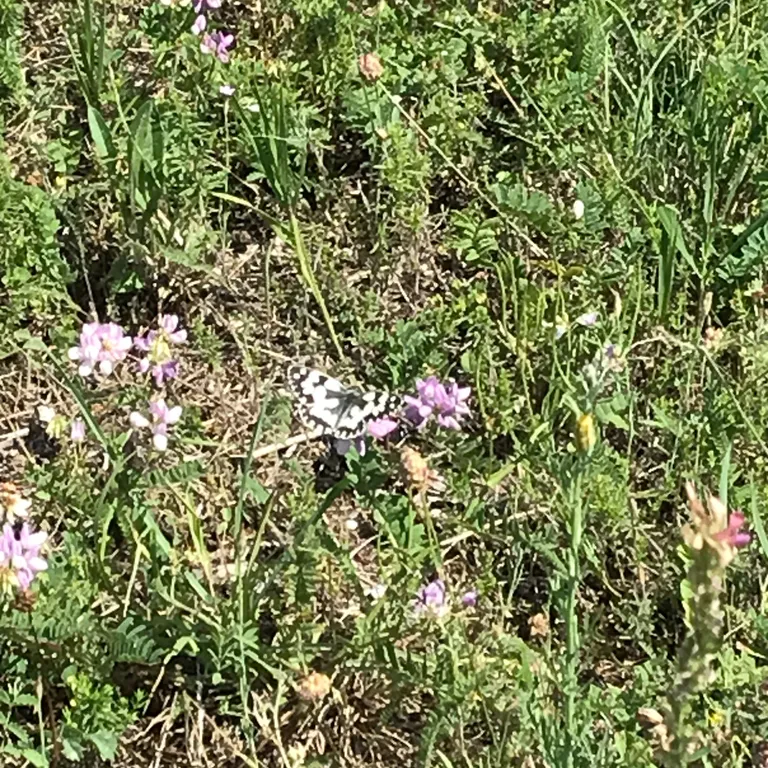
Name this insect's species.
Melanargia galathea
